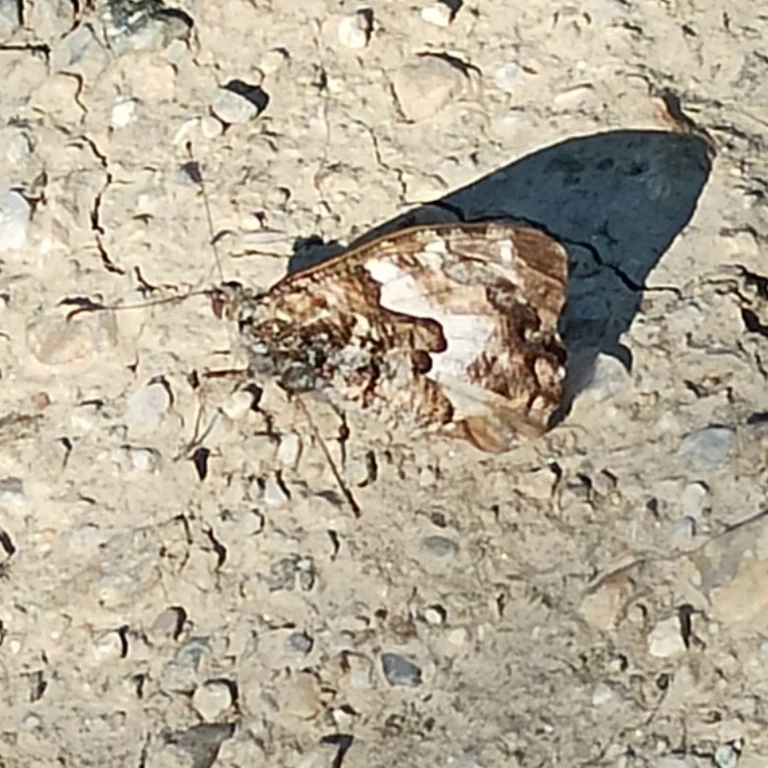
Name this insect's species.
Hipparchia semele
